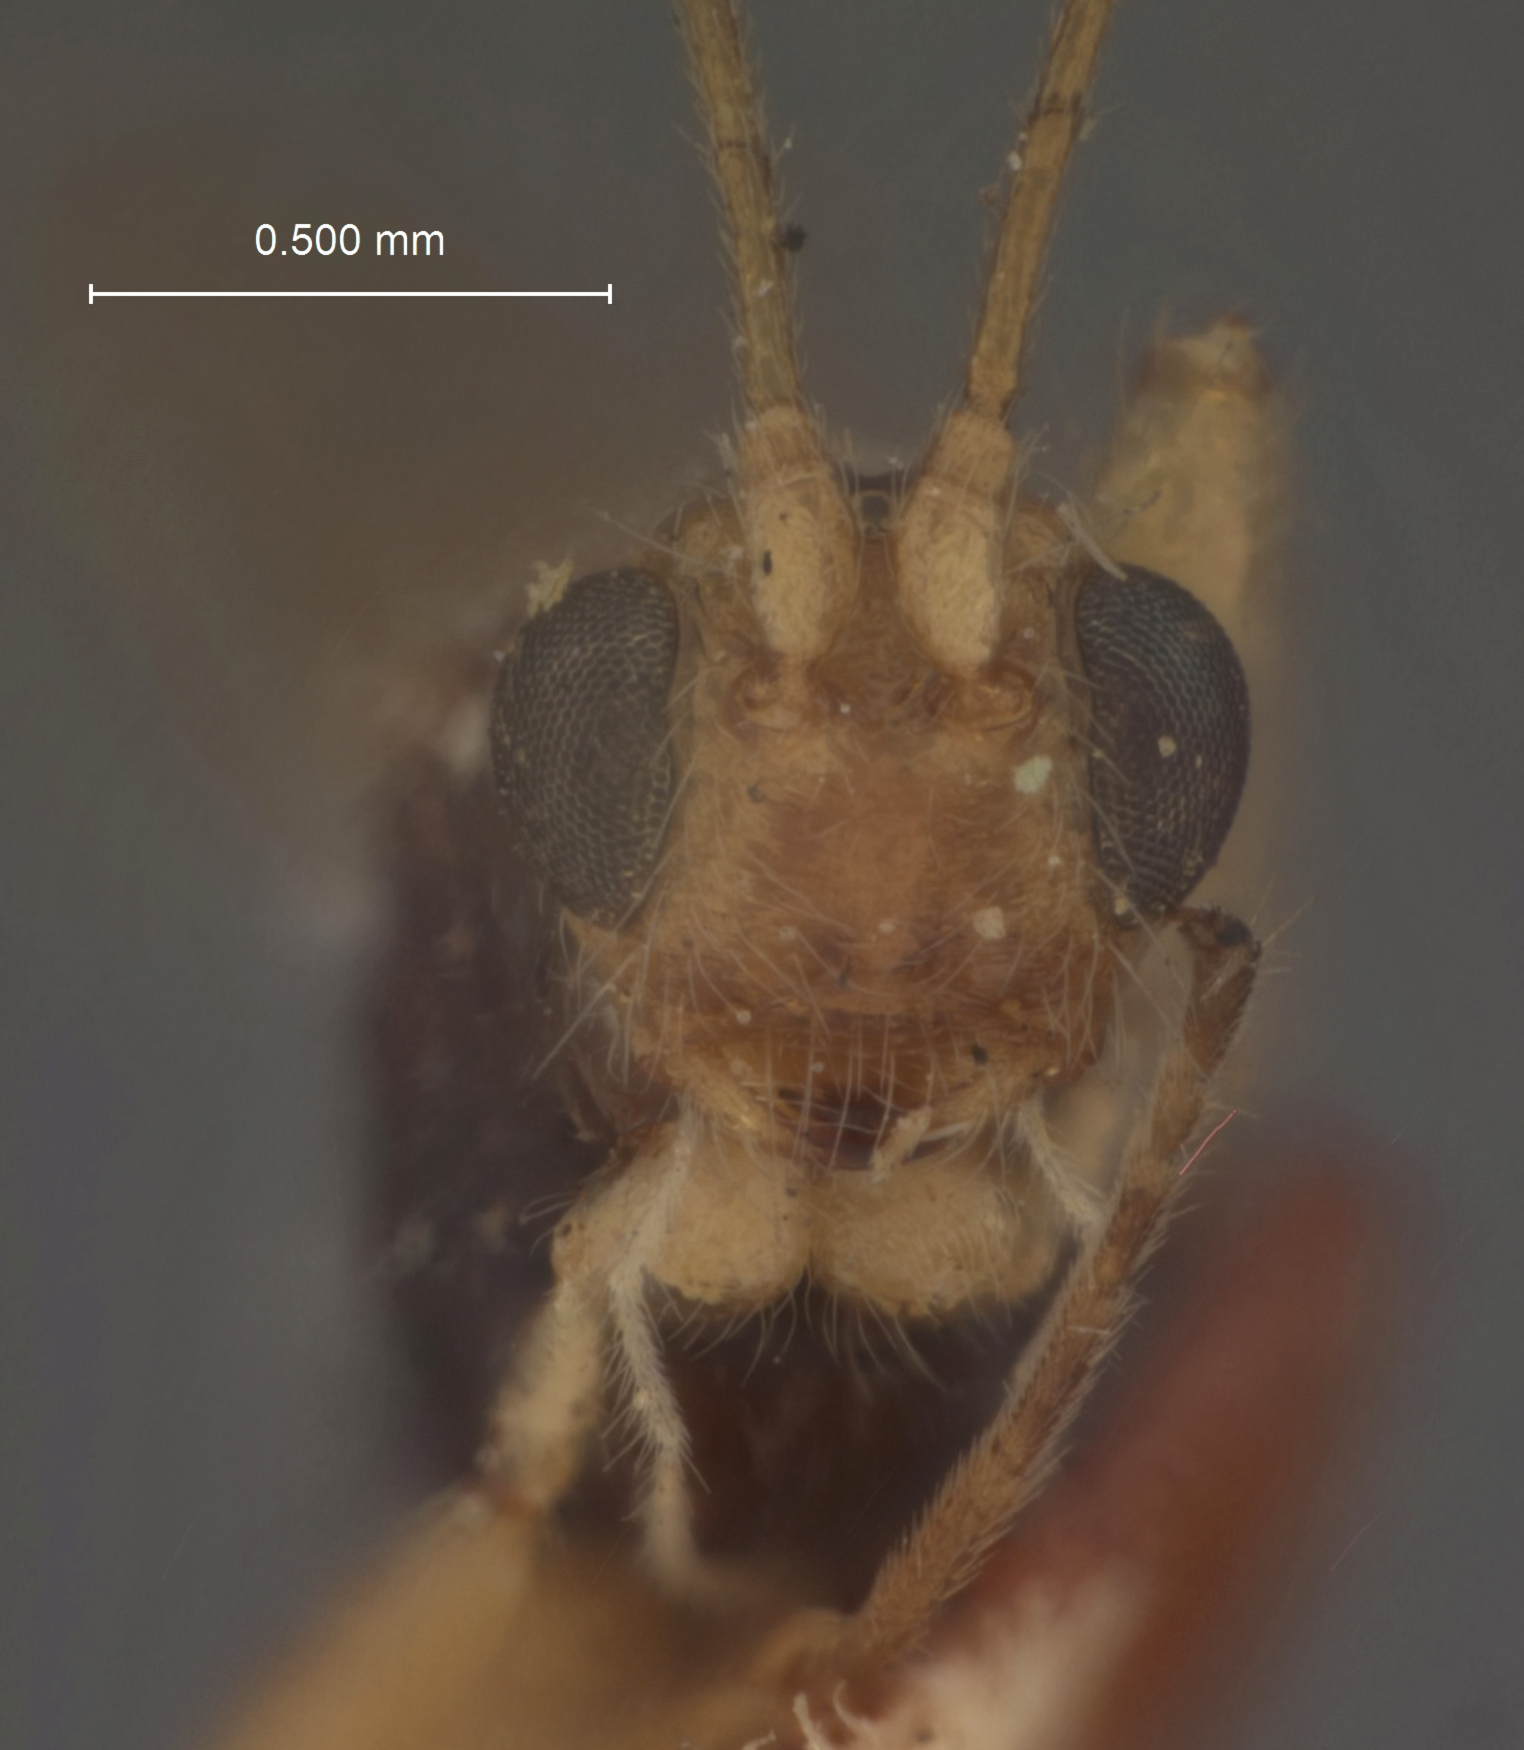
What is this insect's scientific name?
Spathius enippe
